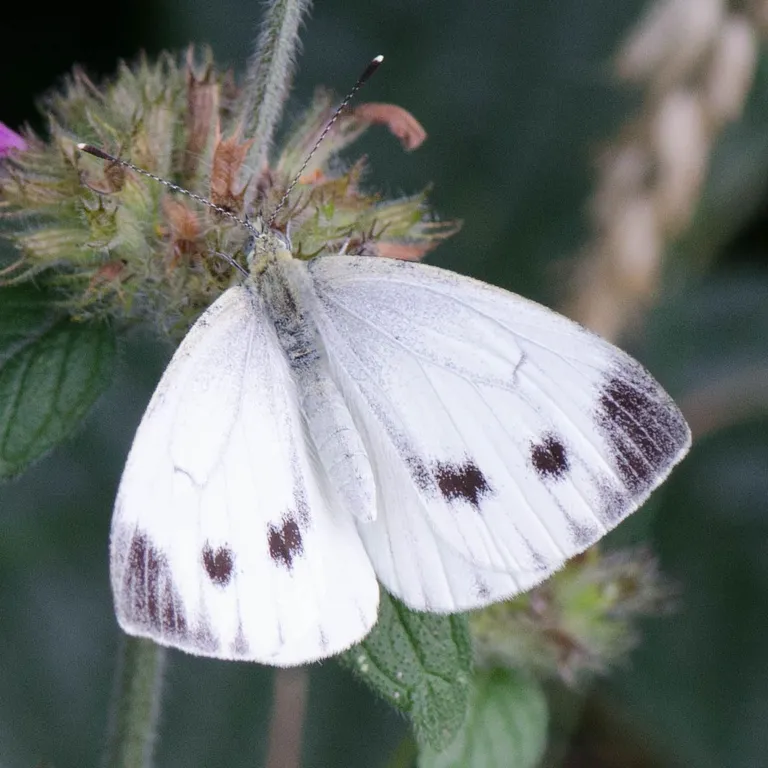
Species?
Pieris napi
